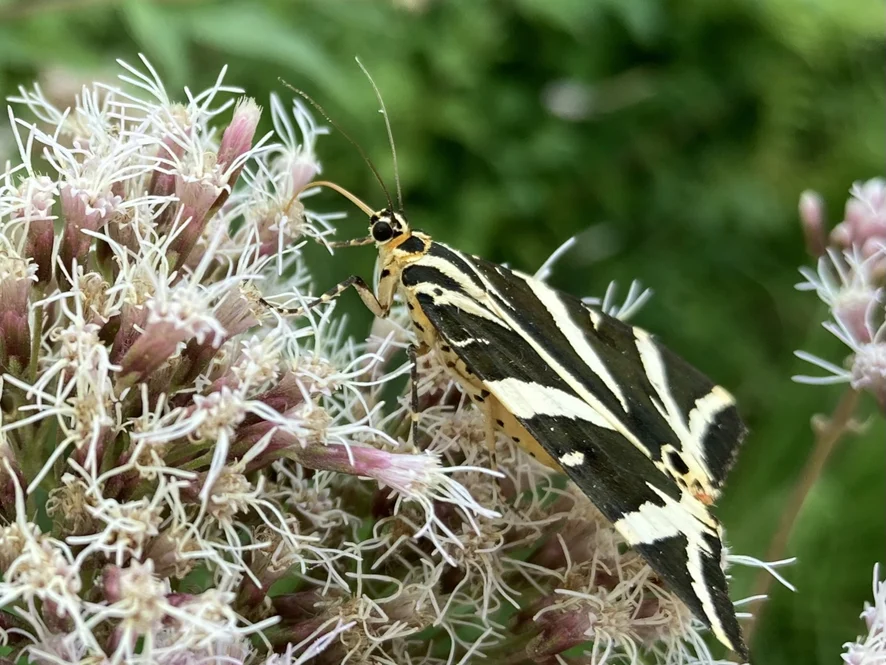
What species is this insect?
Euplagia quadripunctaria
